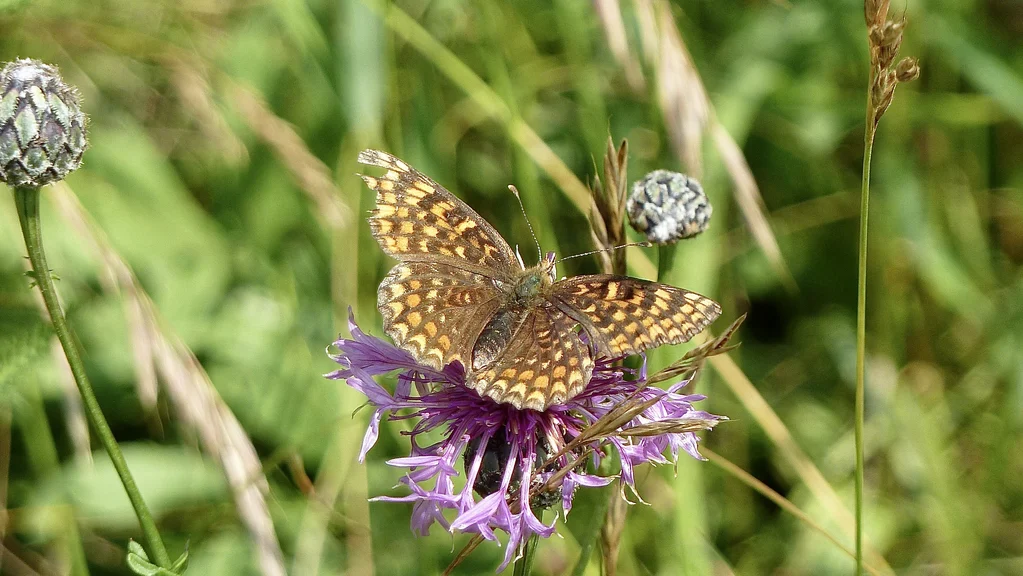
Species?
Melitaea phoebe
